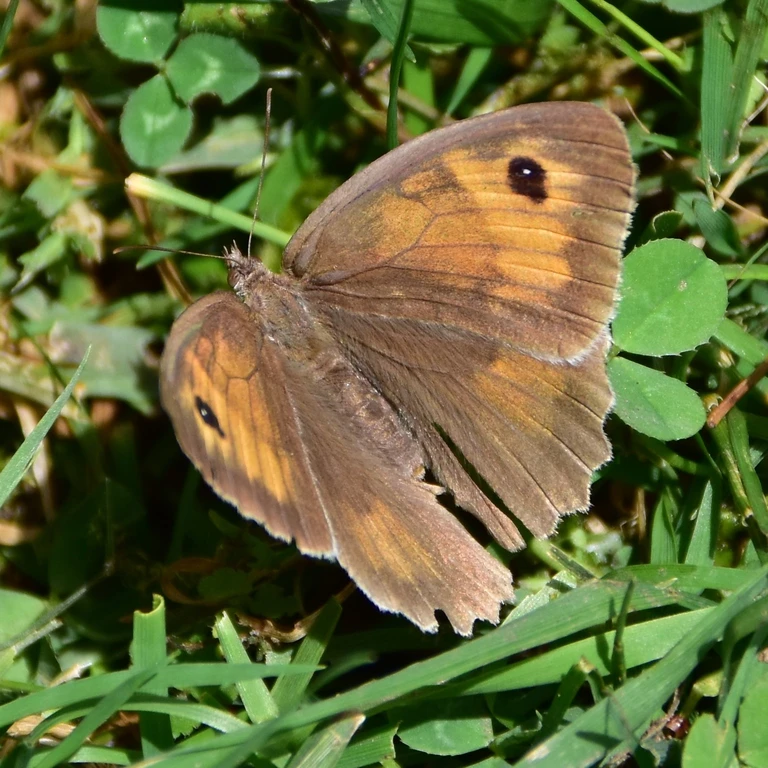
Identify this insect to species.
Maniola jurtina
